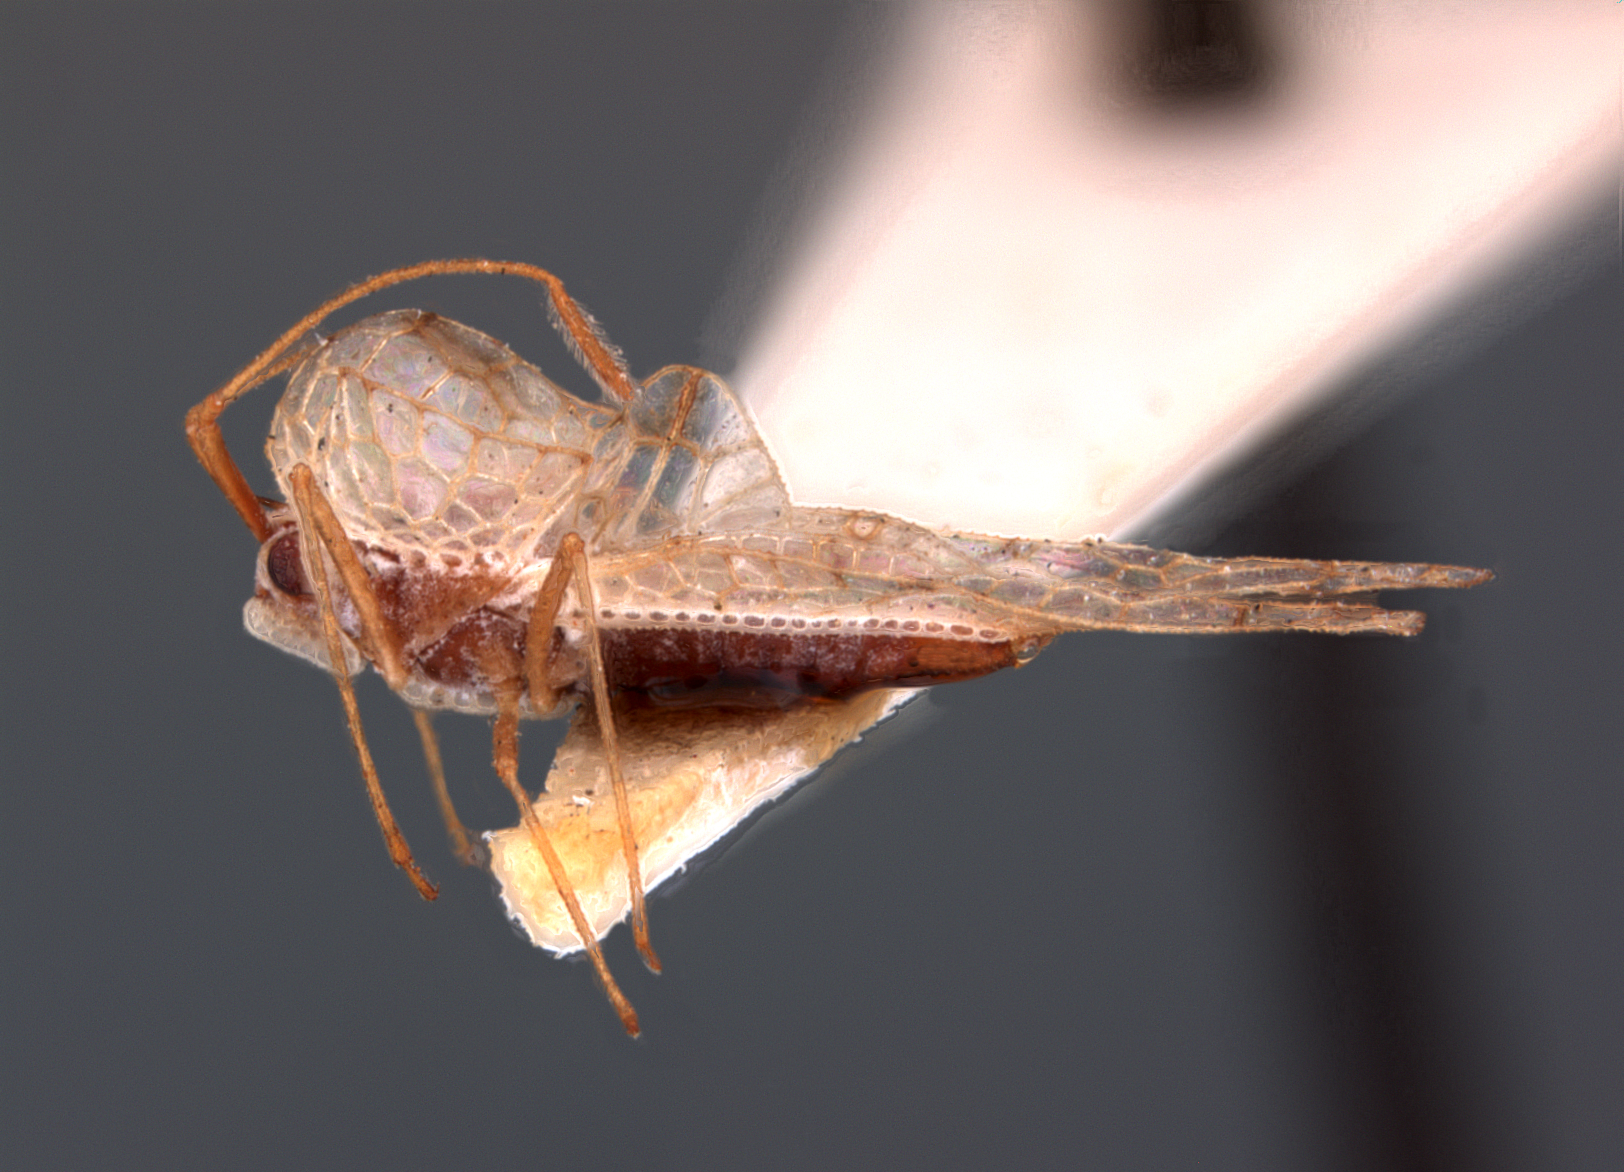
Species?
Leptopharsa walcotti
